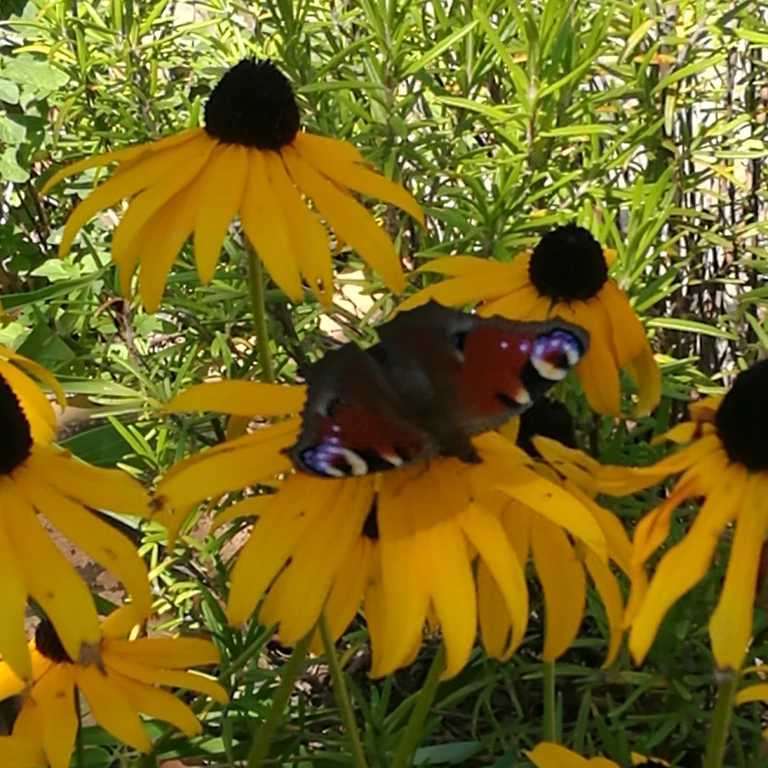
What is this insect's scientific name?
Aglais io
